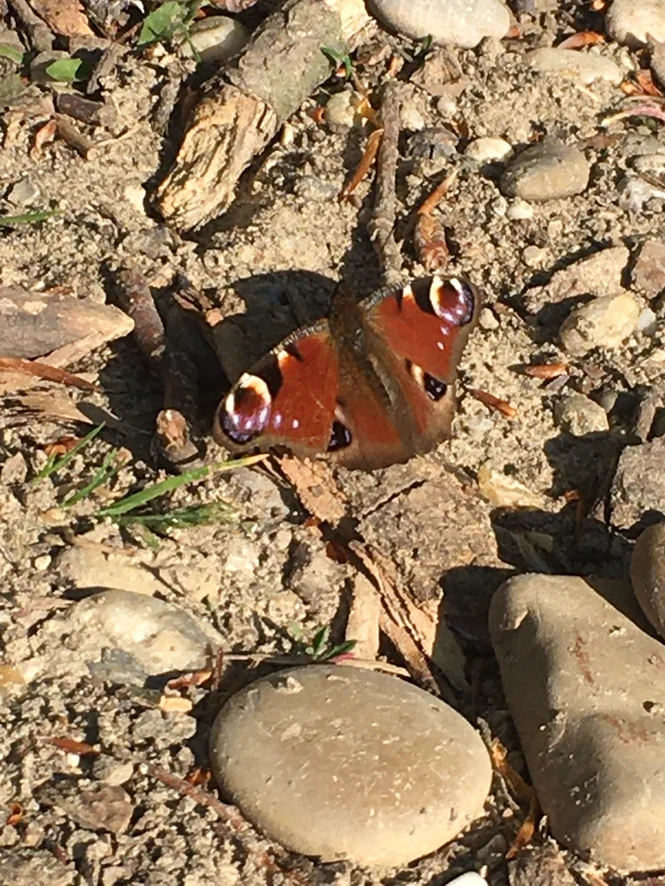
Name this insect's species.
Aglais io
